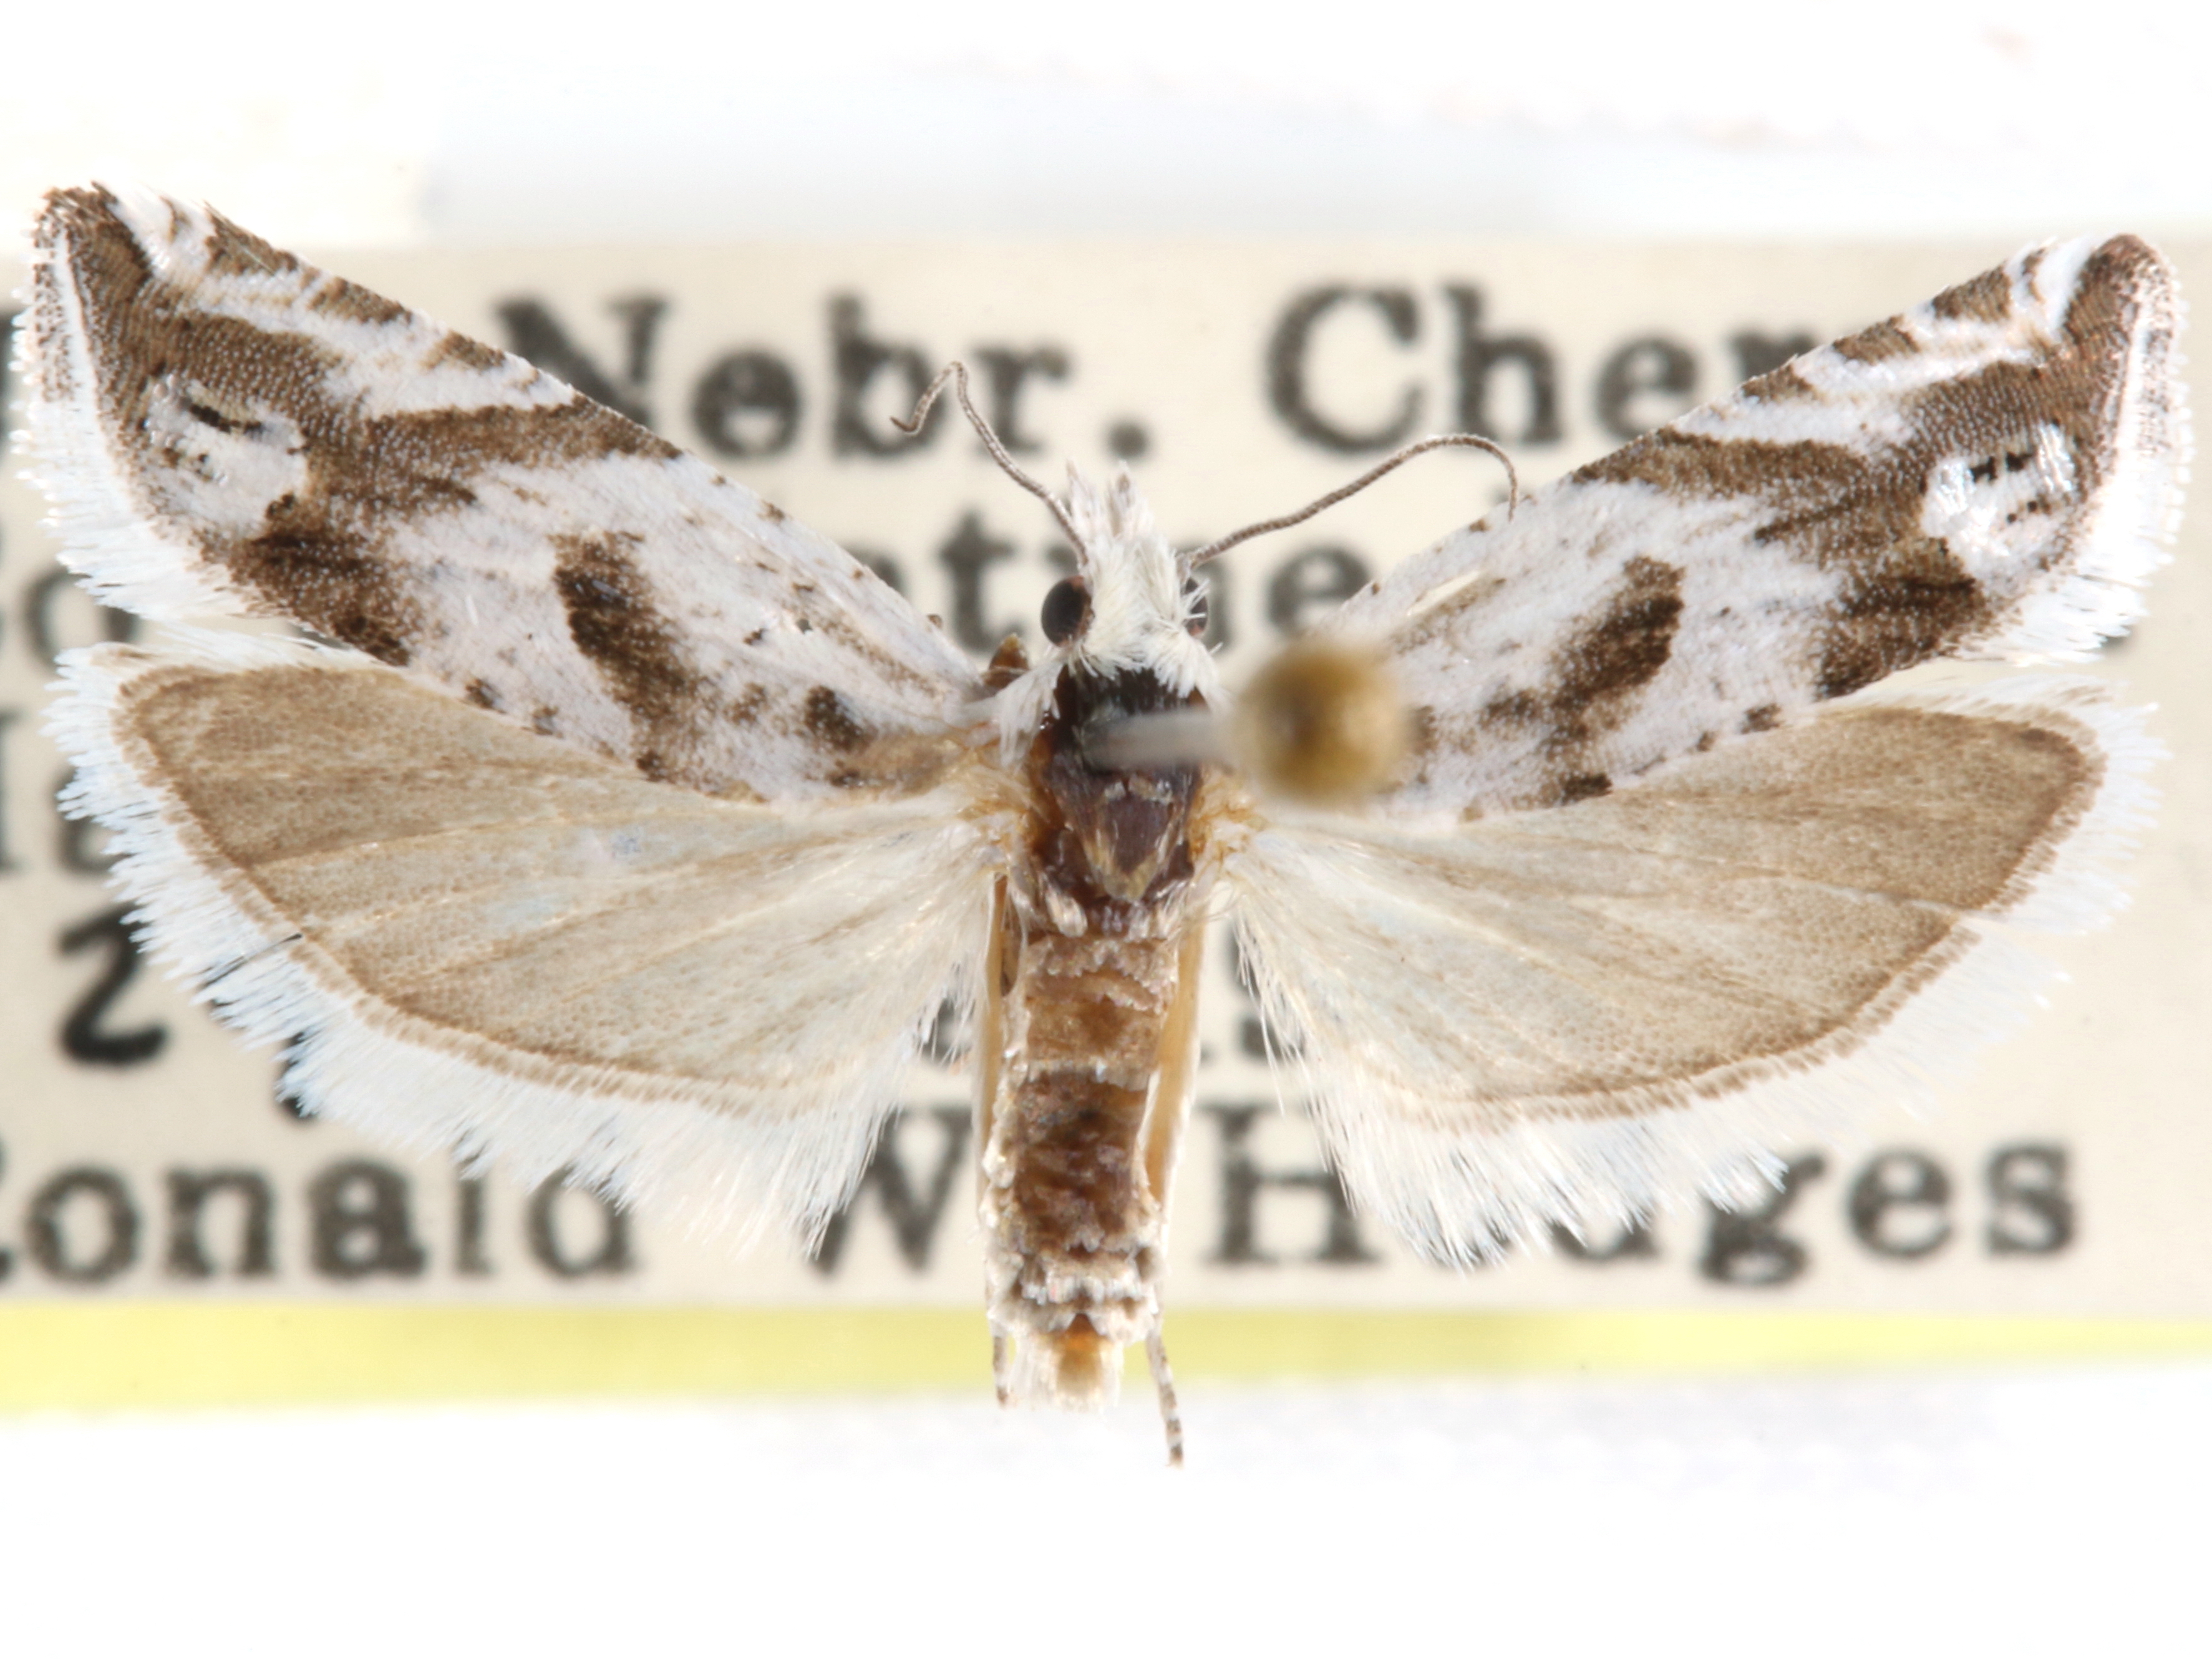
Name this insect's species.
Eucosma influana
